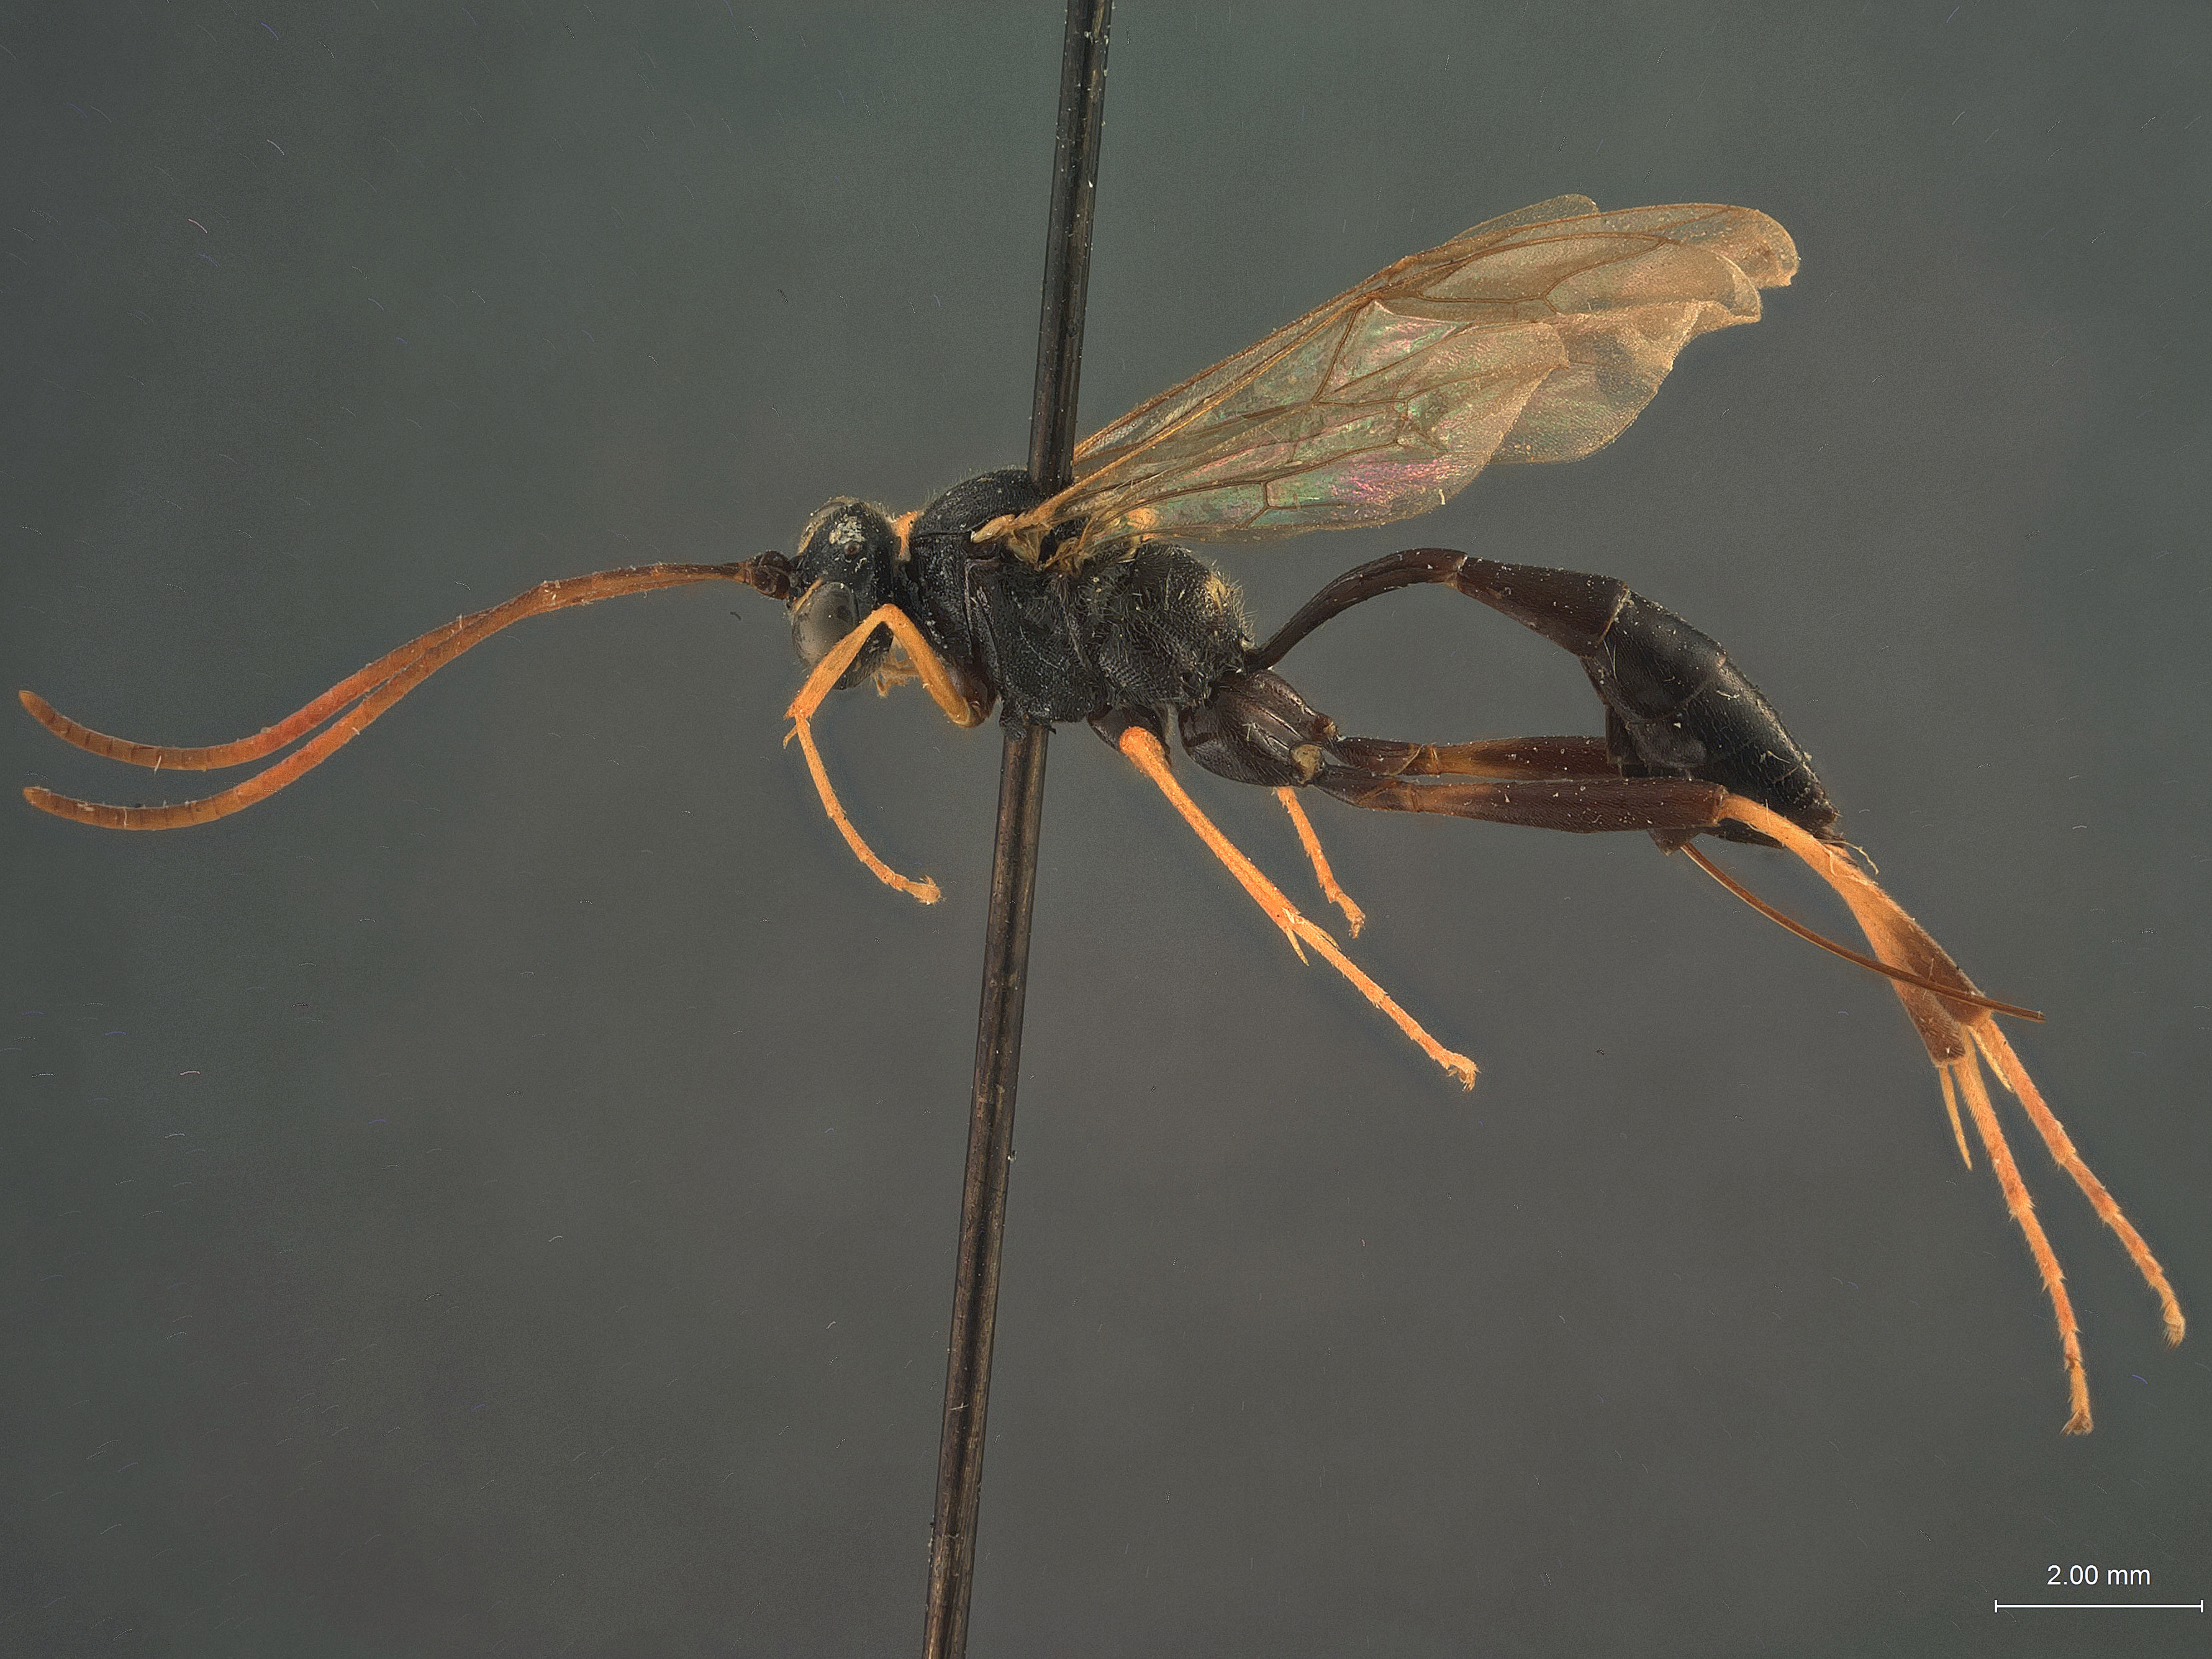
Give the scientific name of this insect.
Acroricnus stylator
